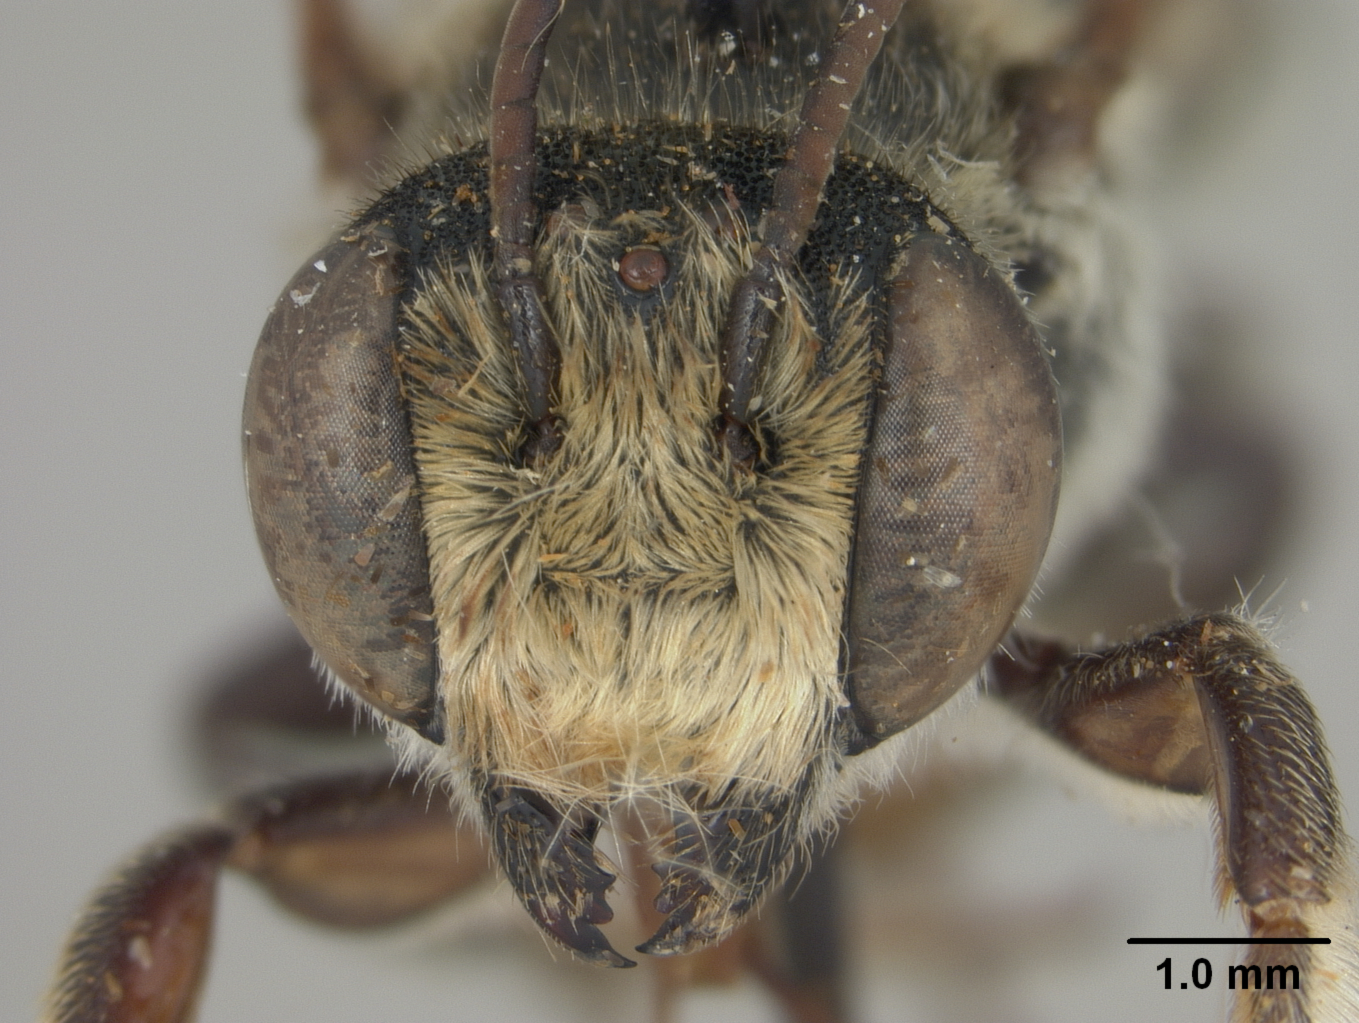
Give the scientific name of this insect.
Megachile coreopsana
